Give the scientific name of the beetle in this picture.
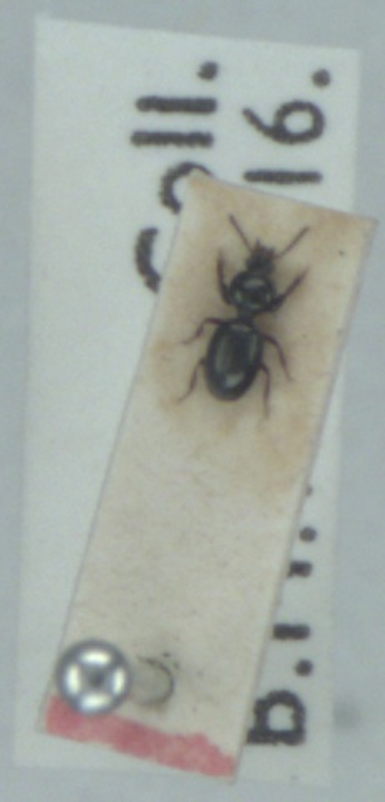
Dyschirius globosus
